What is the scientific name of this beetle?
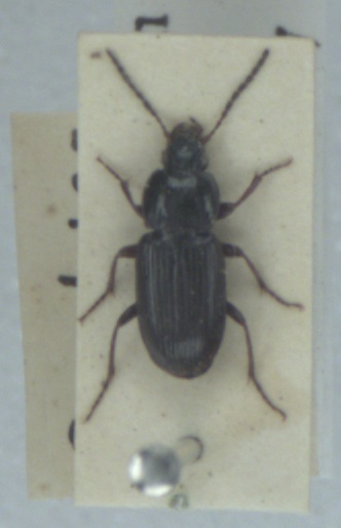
Pterostichus vernalis
